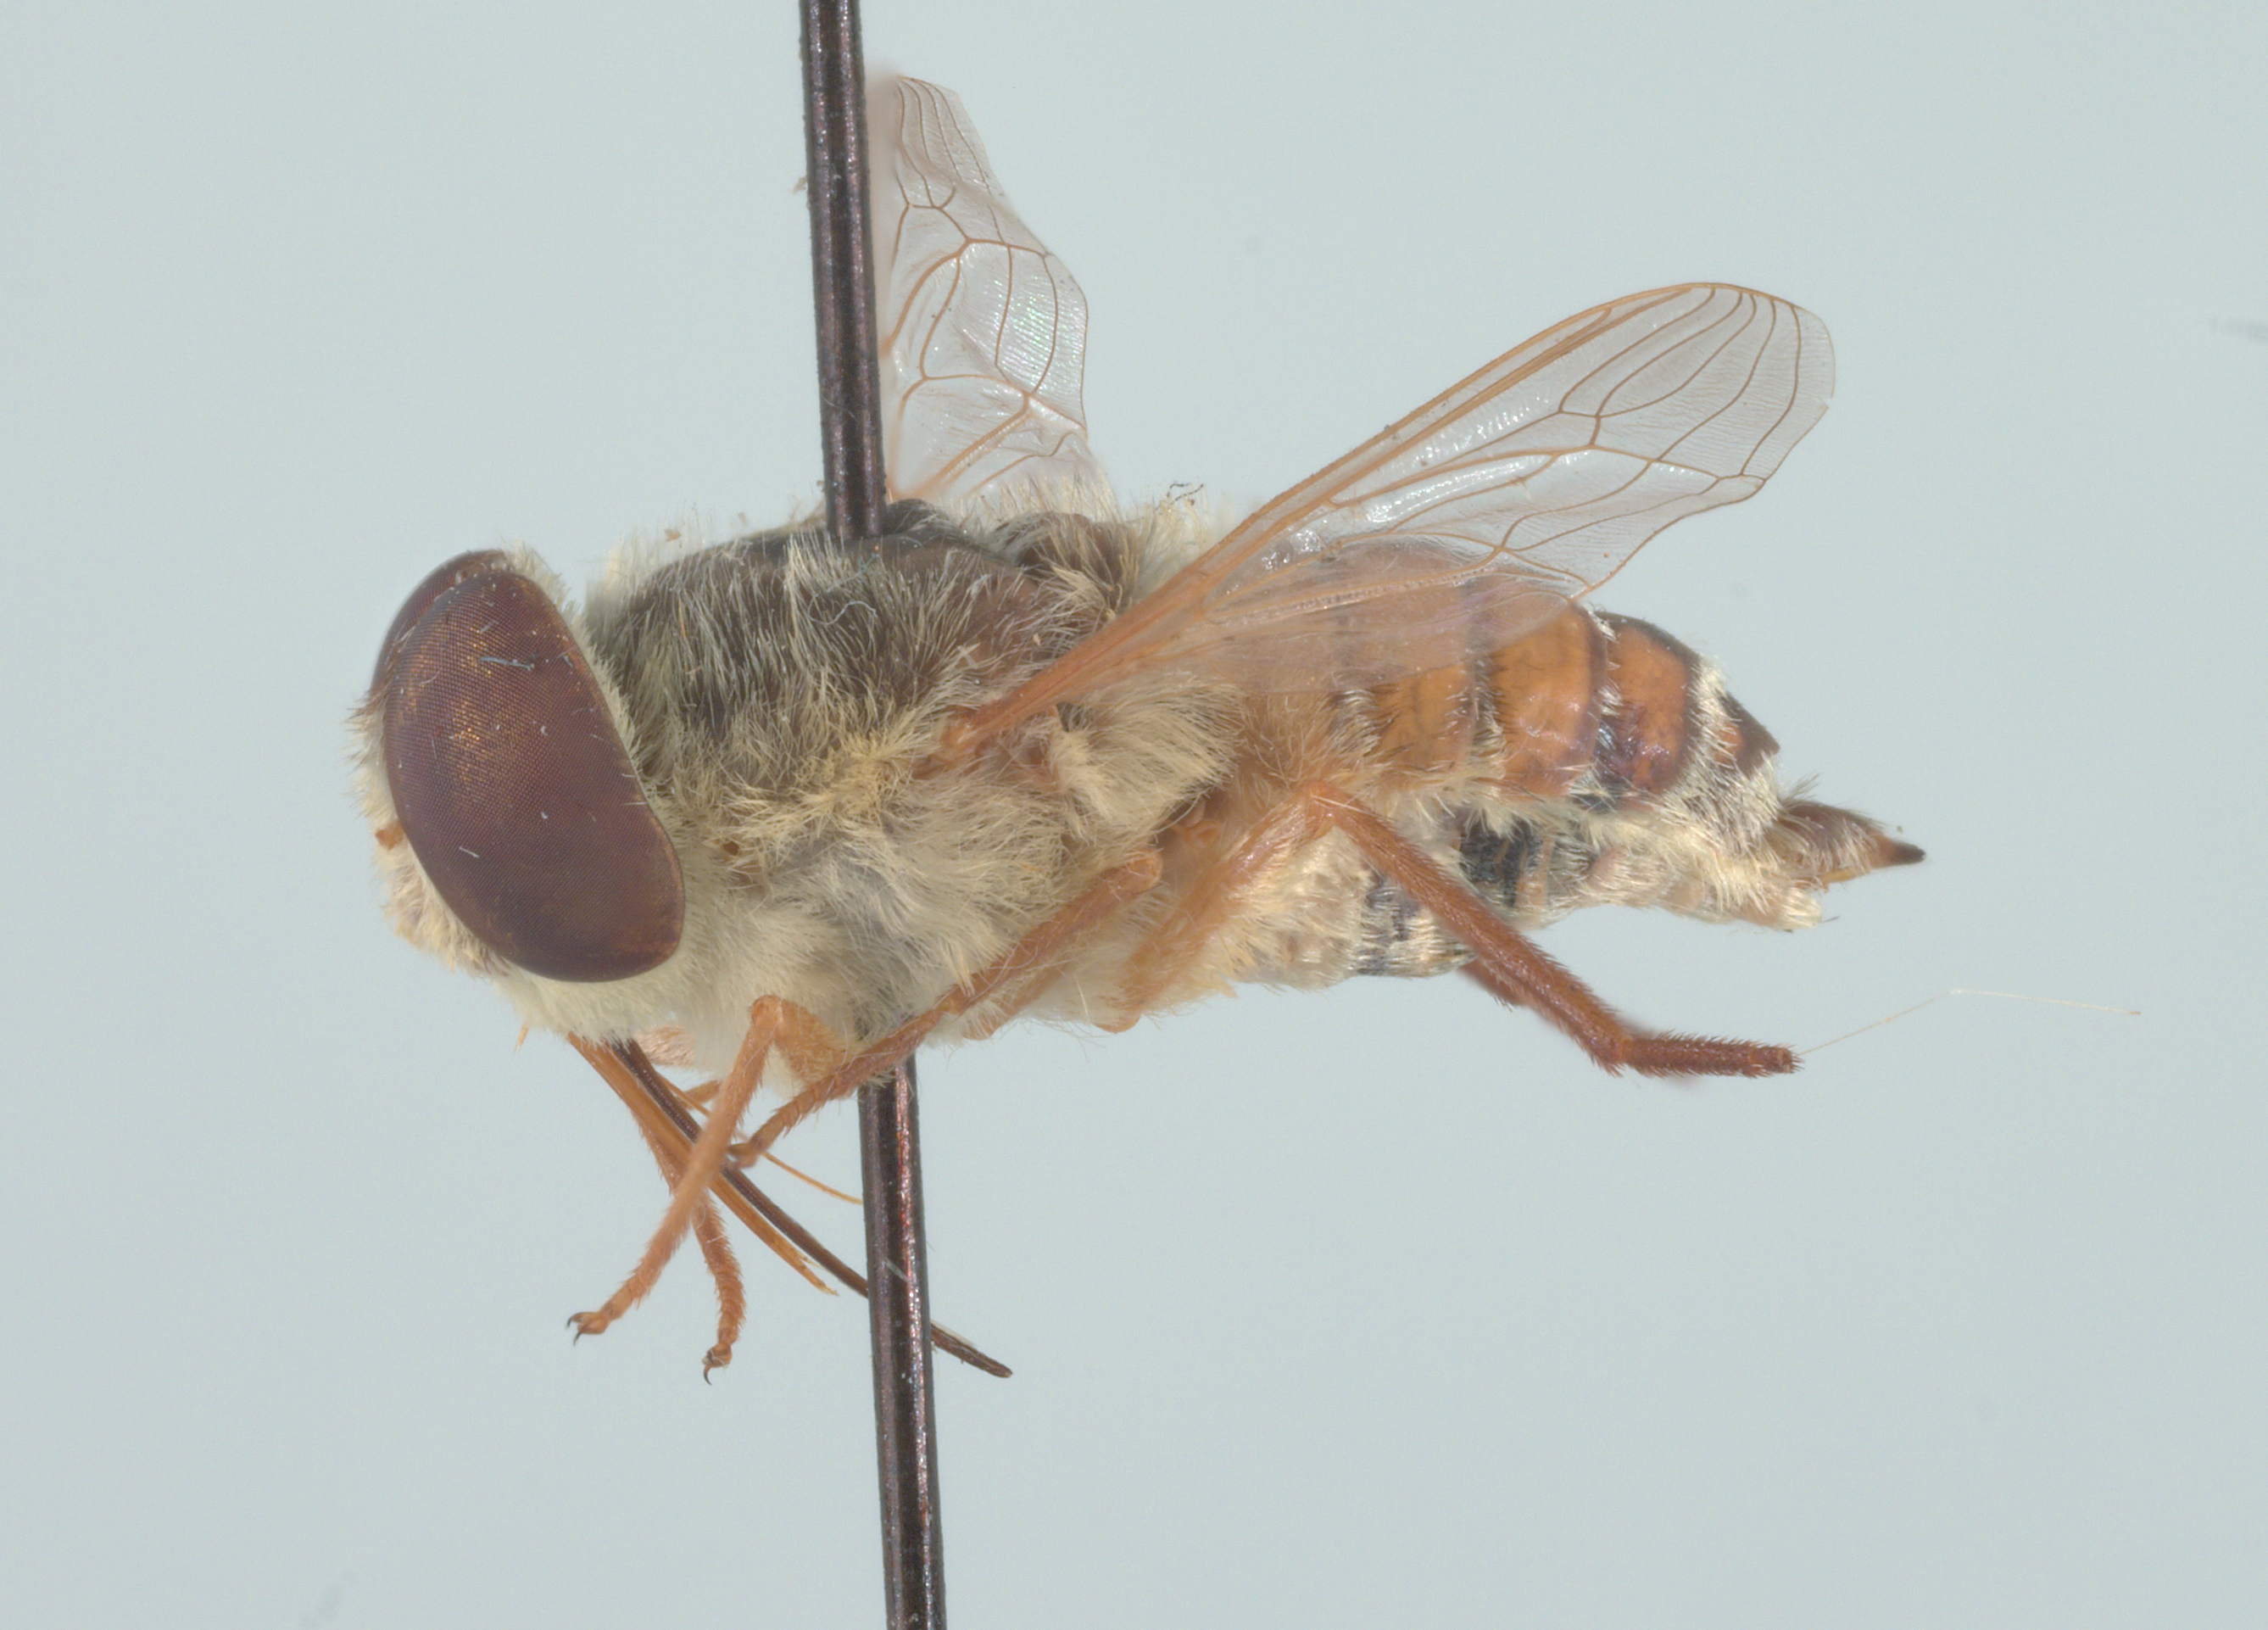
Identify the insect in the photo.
Neorhynchocephalus volaticus
